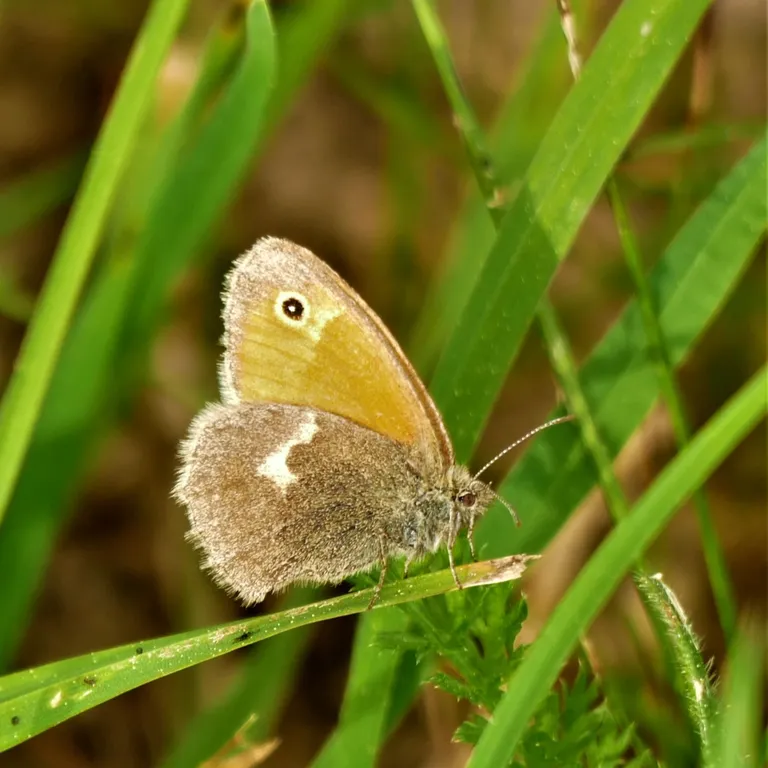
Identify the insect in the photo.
Coenonympha pamphilus
